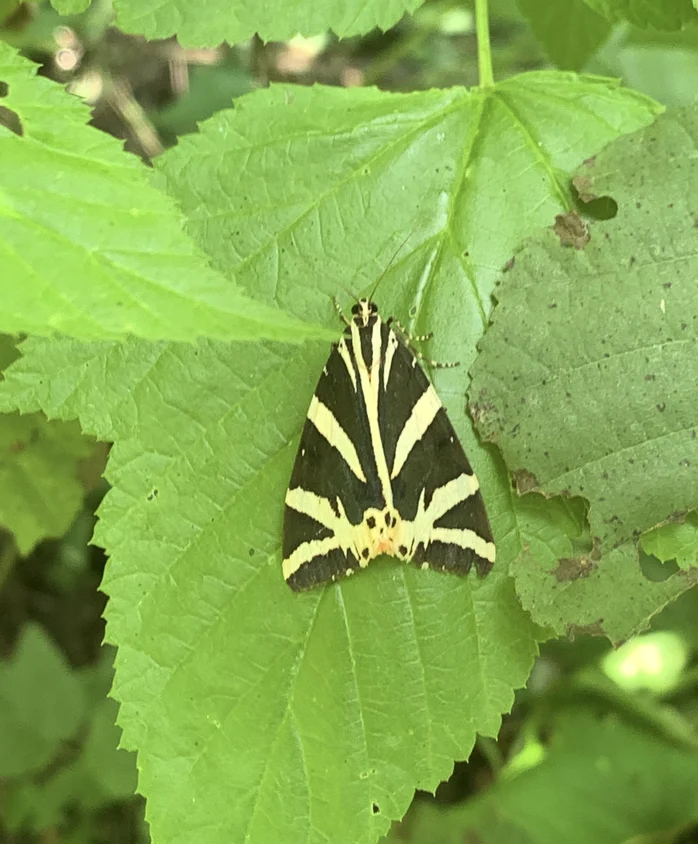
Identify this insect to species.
Euplagia quadripunctaria
